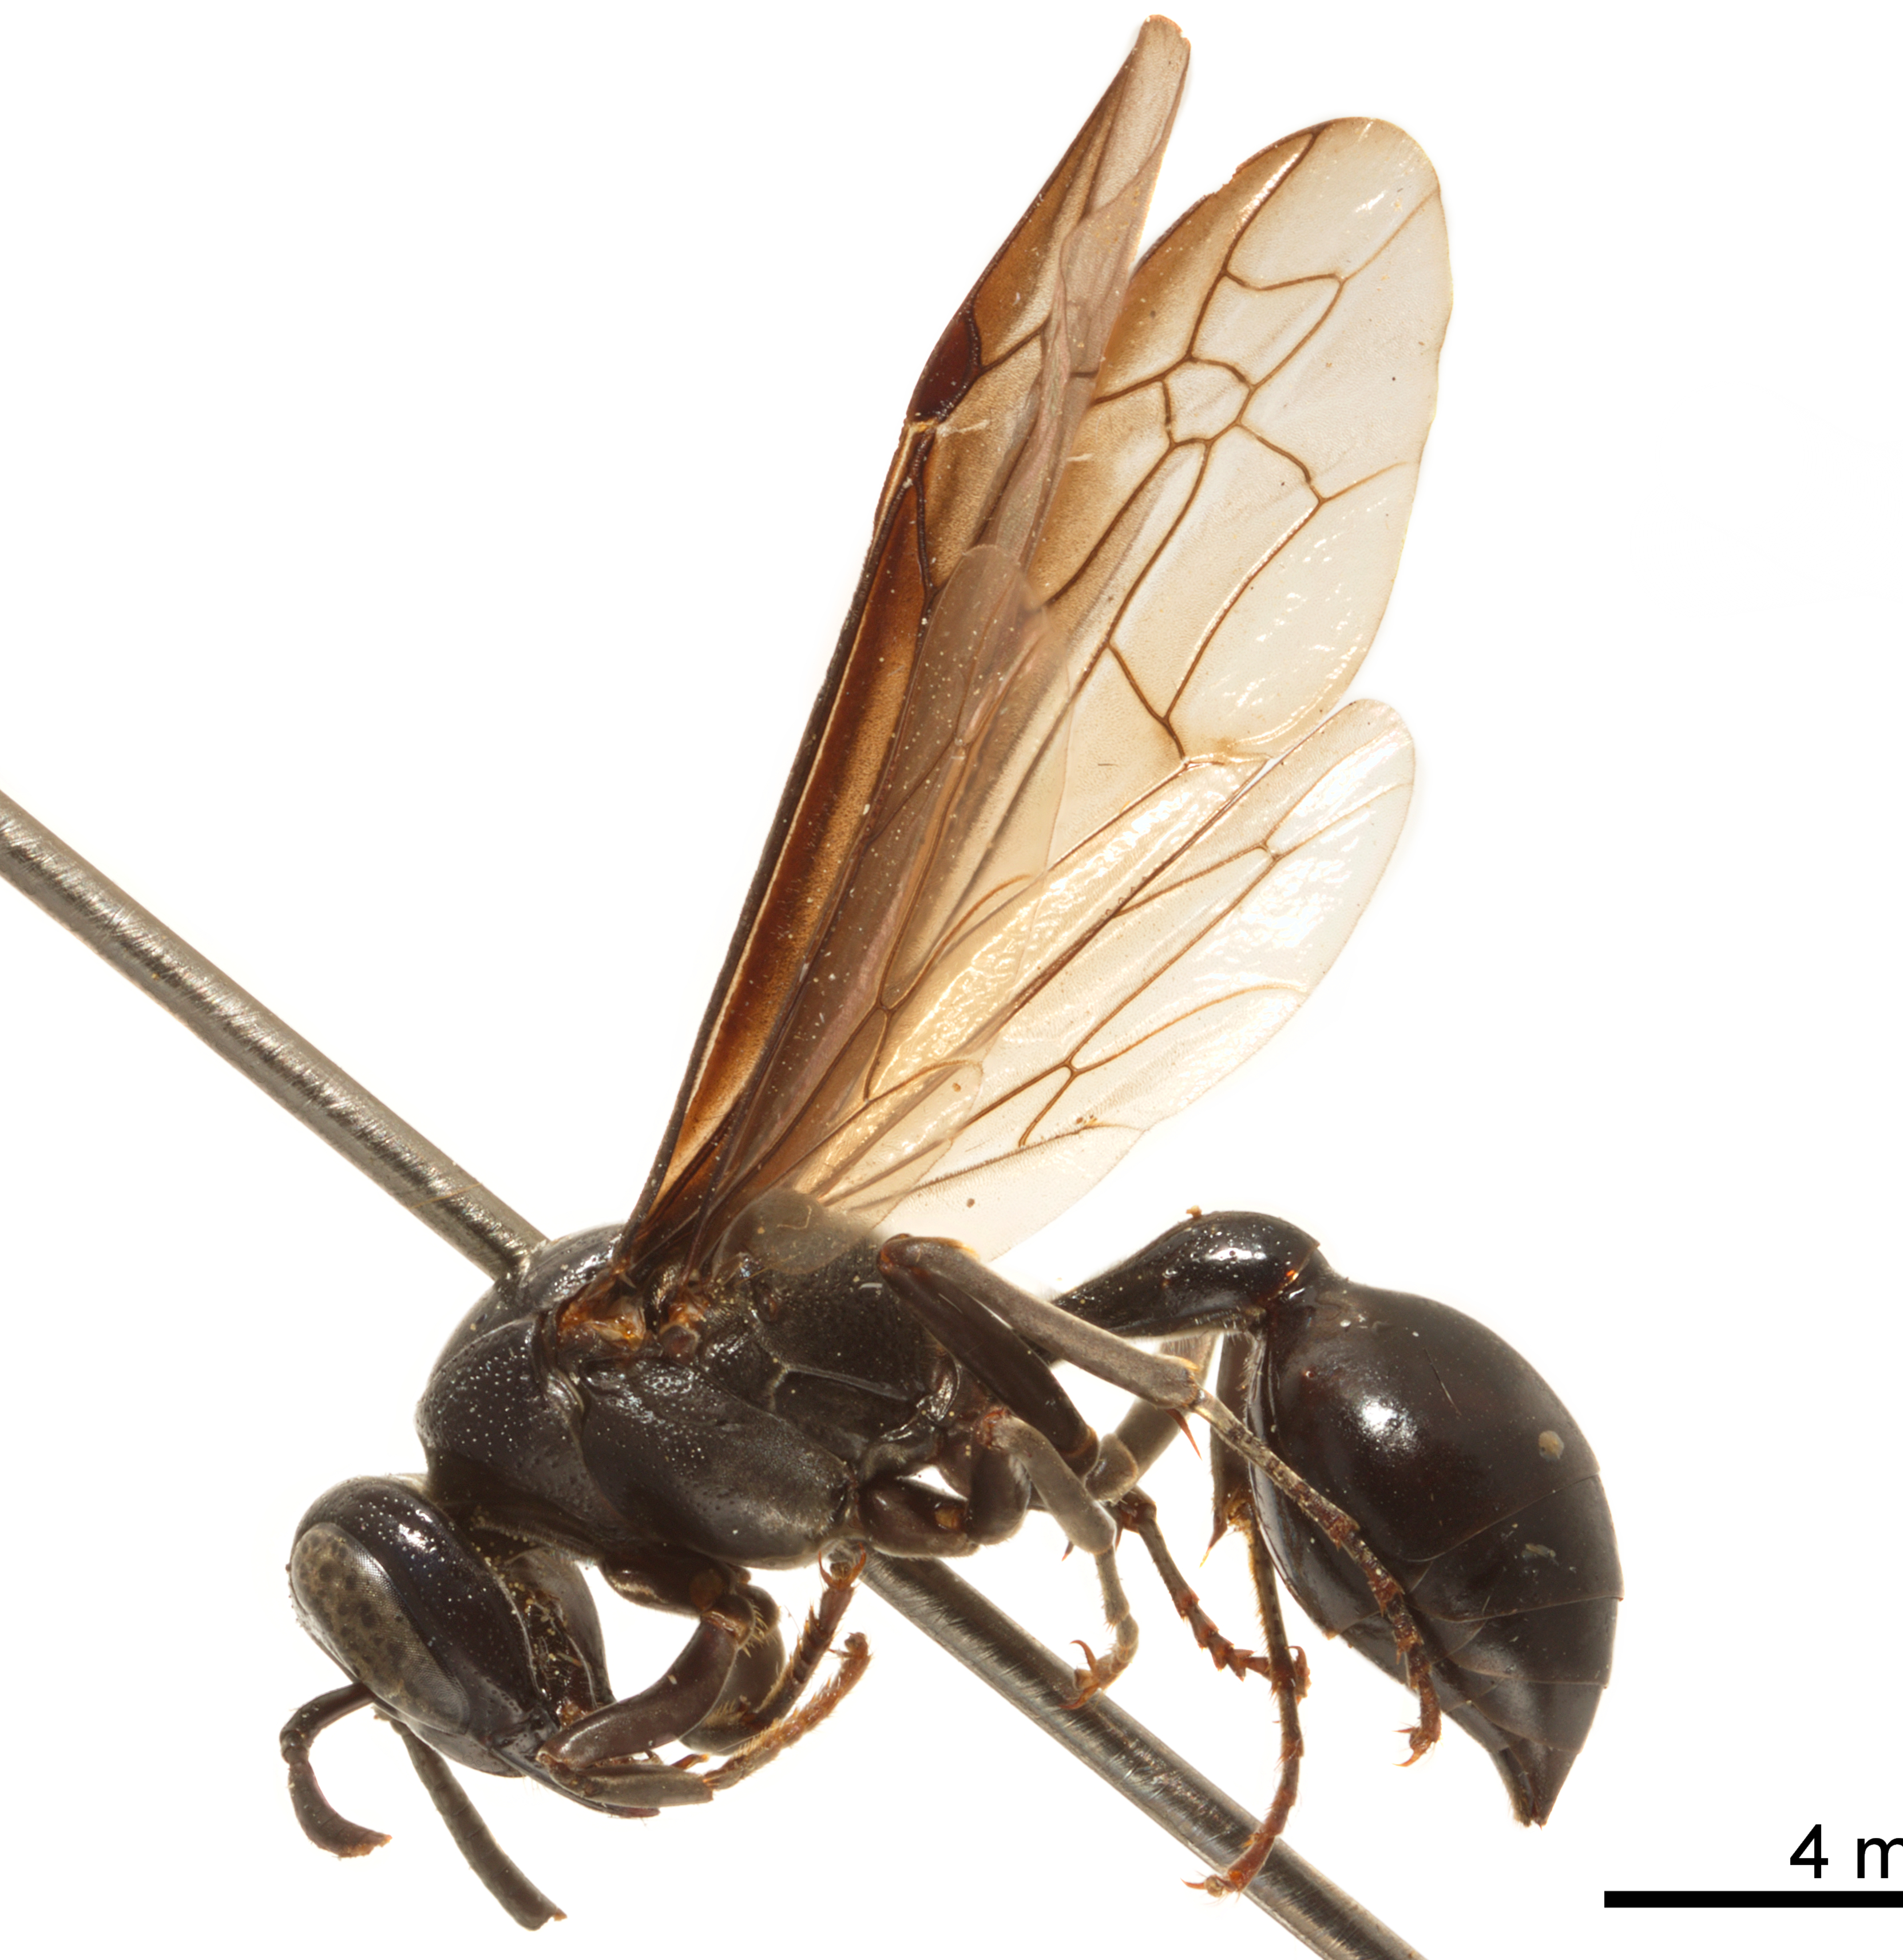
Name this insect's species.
Epipona guerini
